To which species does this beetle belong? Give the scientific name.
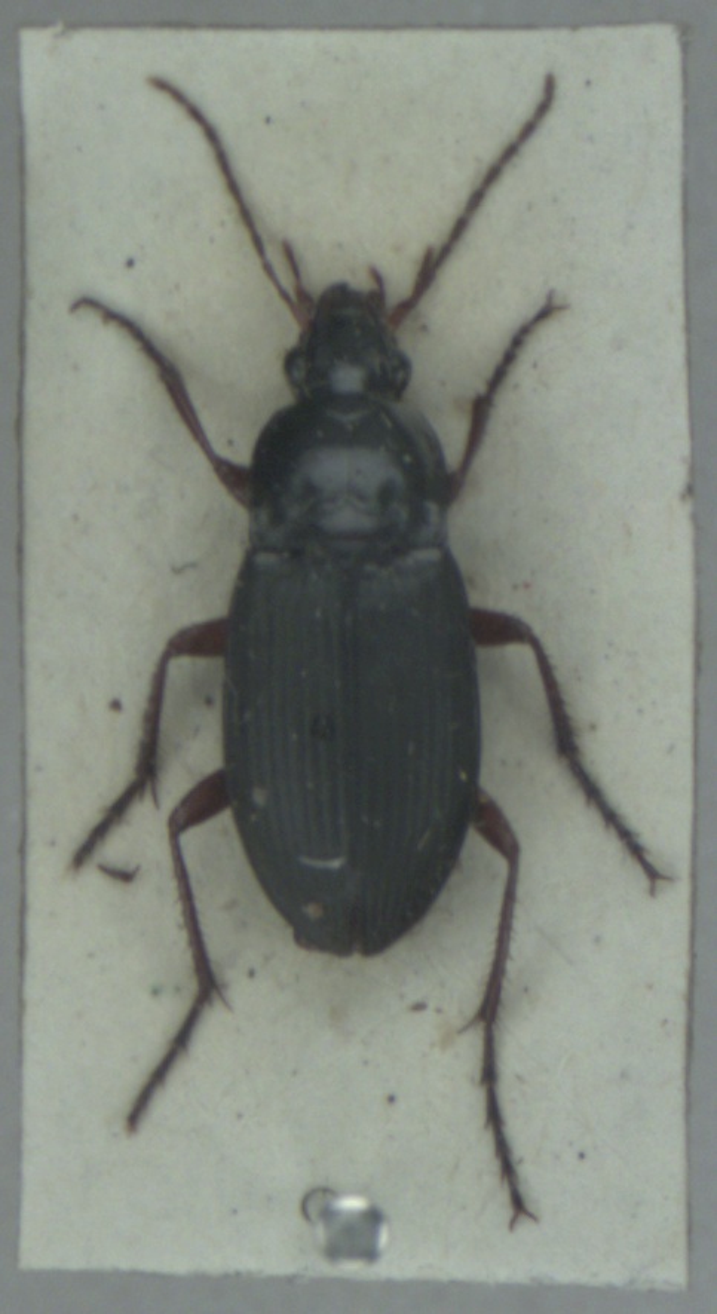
Calathus fuscipes
